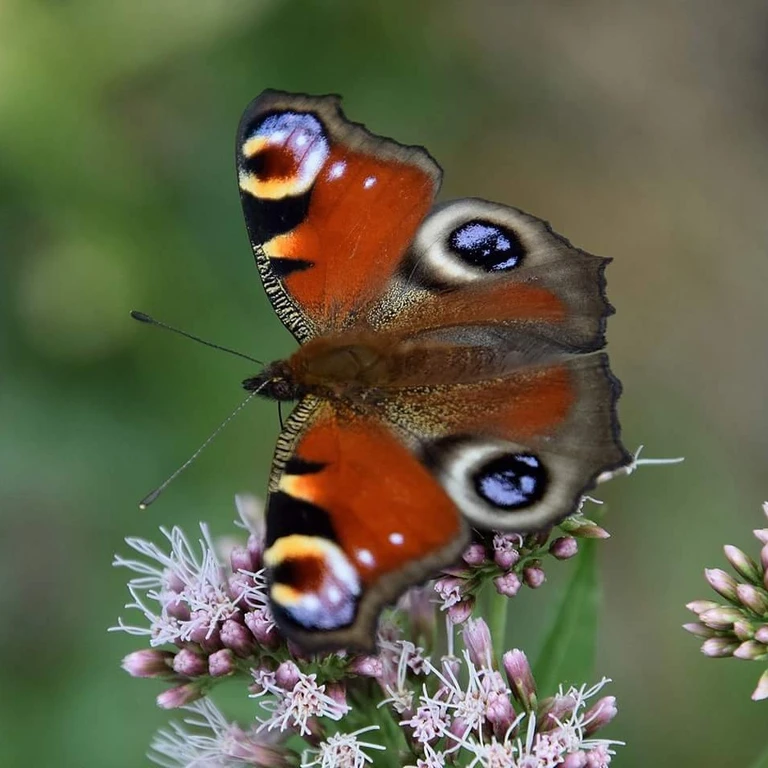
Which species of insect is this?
Aglais io
